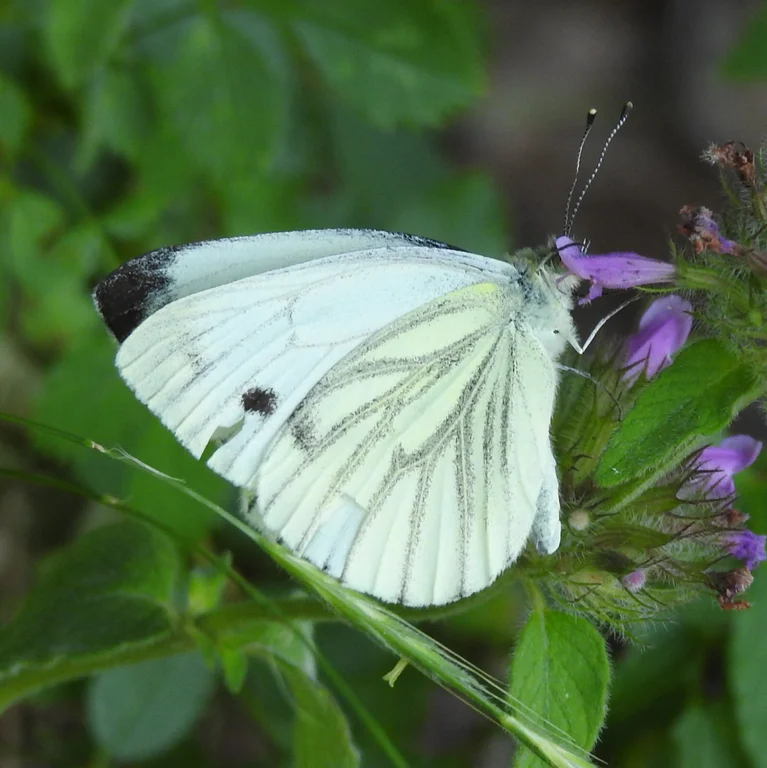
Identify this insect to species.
Pieris napi
